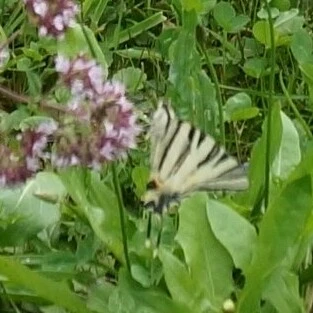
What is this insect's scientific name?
Iphiclides podalirius
